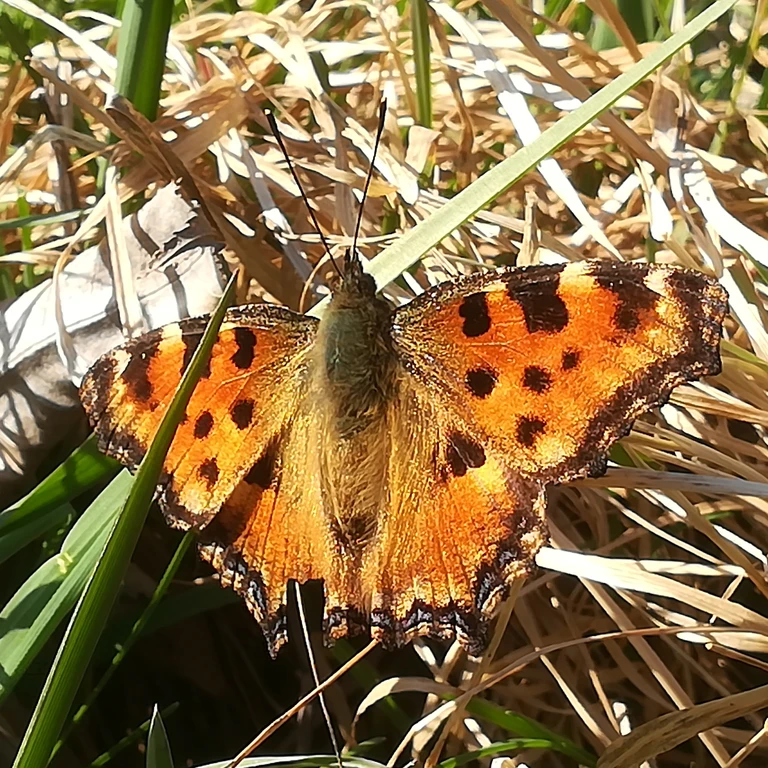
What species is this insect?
Nymphalis polychloros
